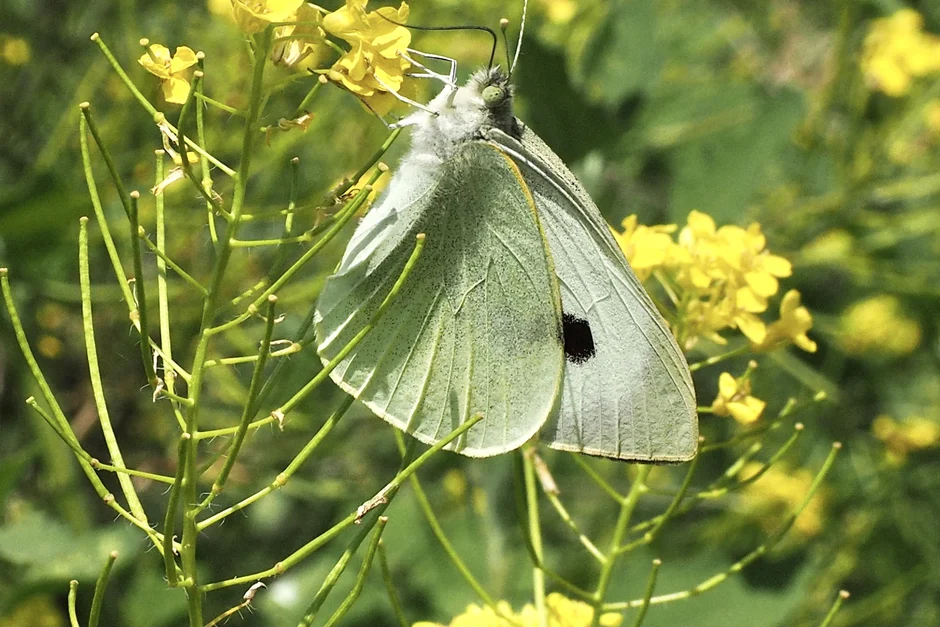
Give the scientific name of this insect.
Pieris brassicae
